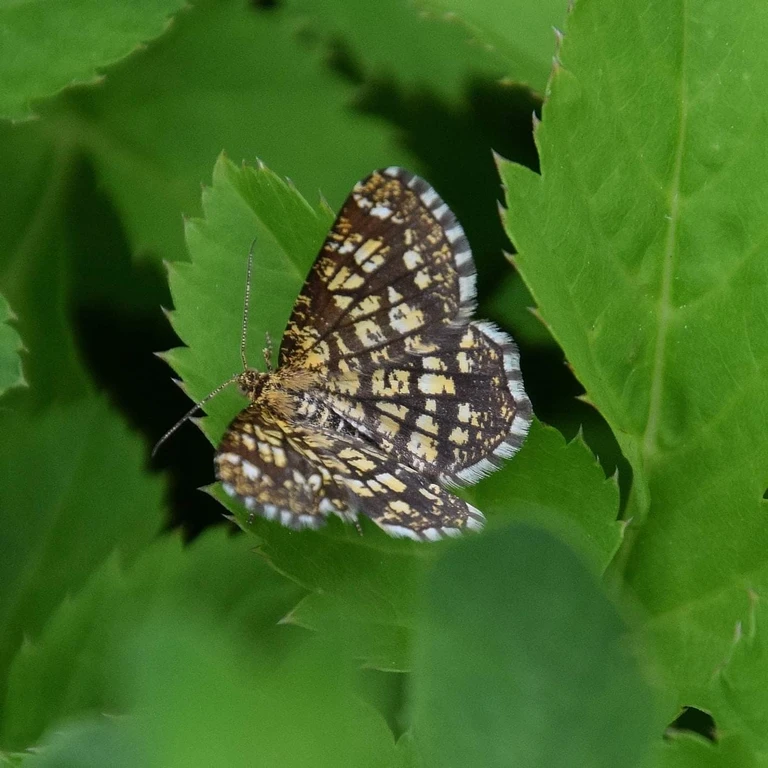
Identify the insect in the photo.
Chiasmia clathrata
